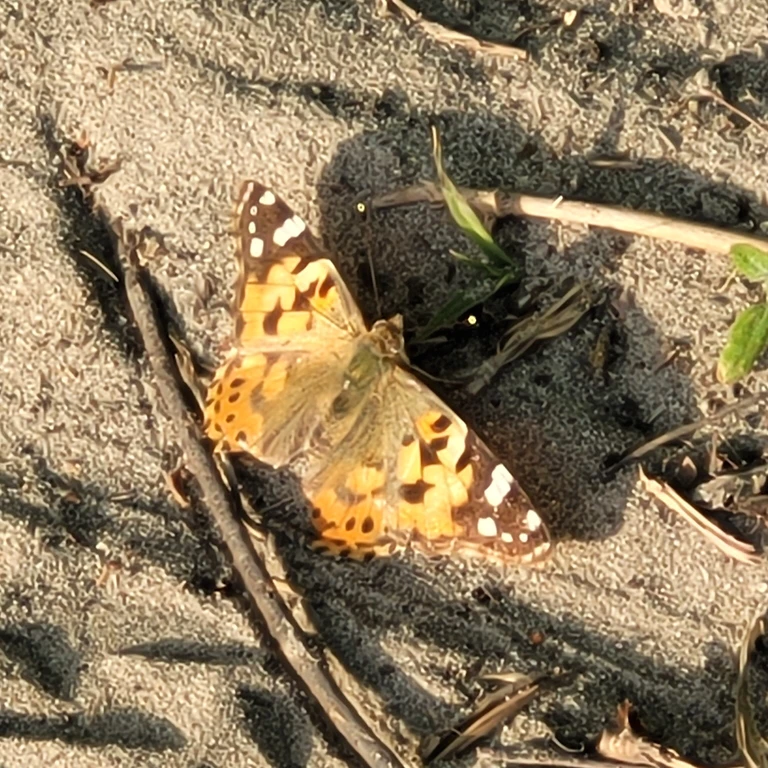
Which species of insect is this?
Vanessa cardui
